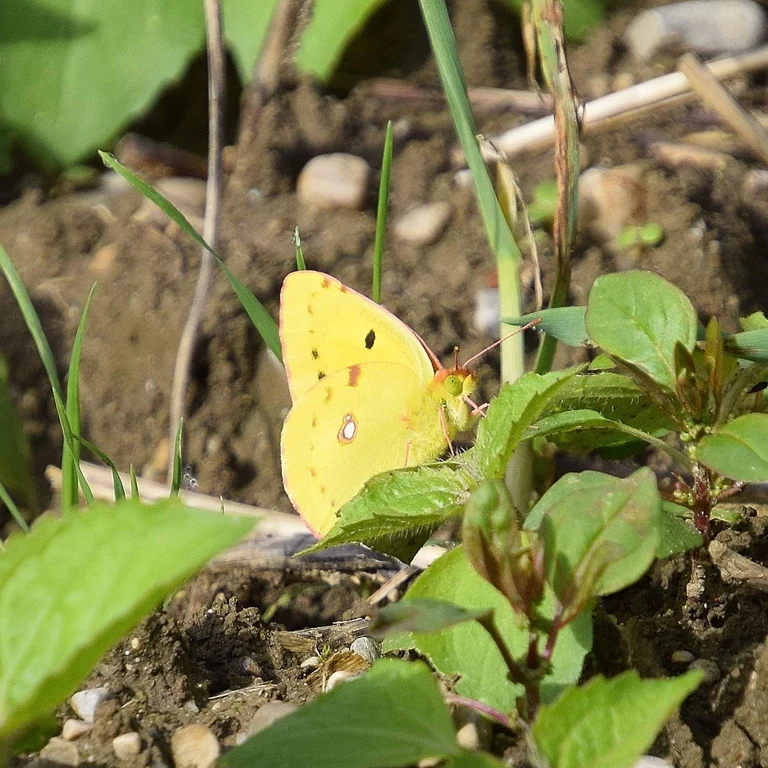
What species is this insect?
Colias croceus
